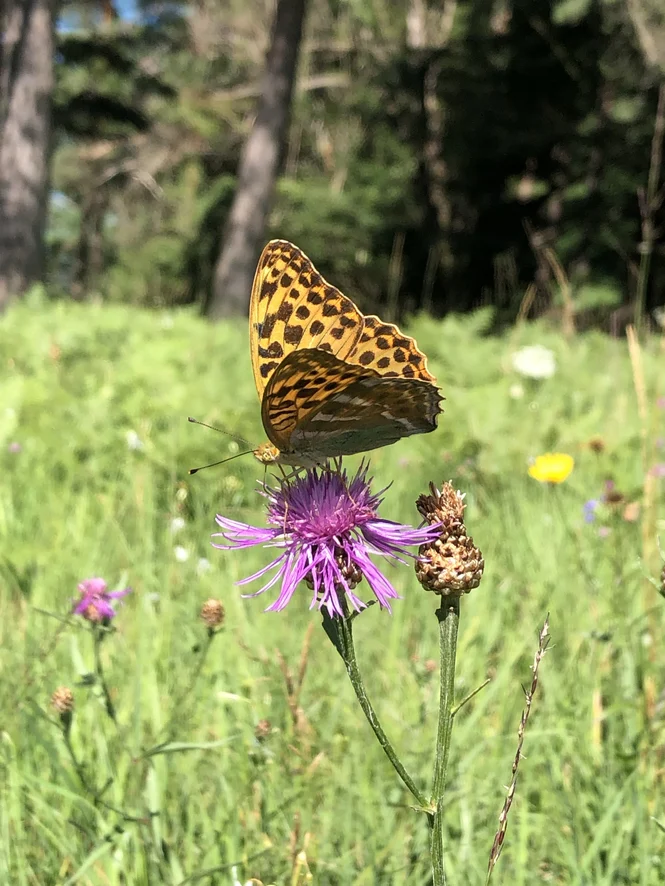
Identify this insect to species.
Argynnis paphia
